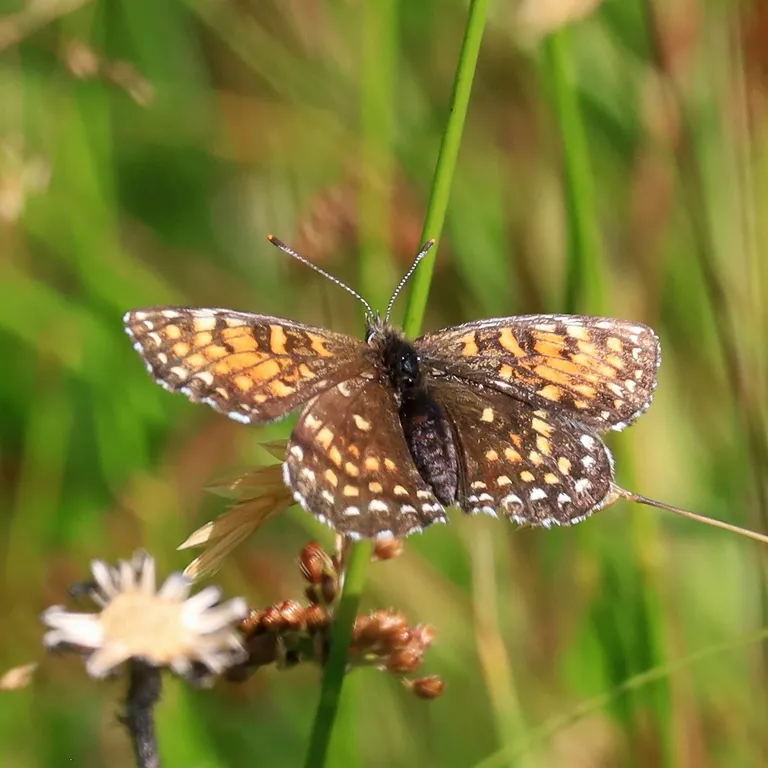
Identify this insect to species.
Melitaea diamina
